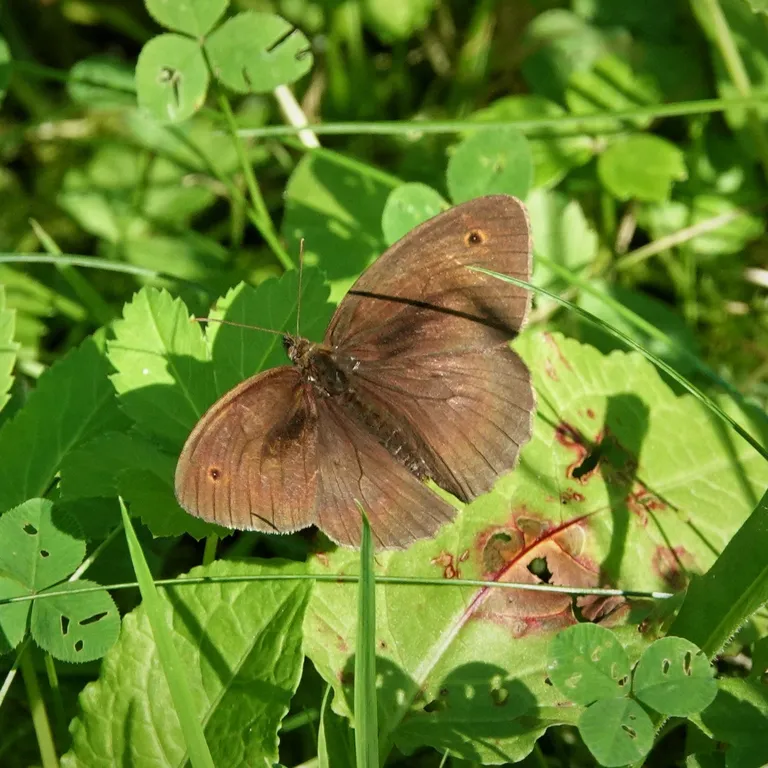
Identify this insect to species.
Maniola jurtina
